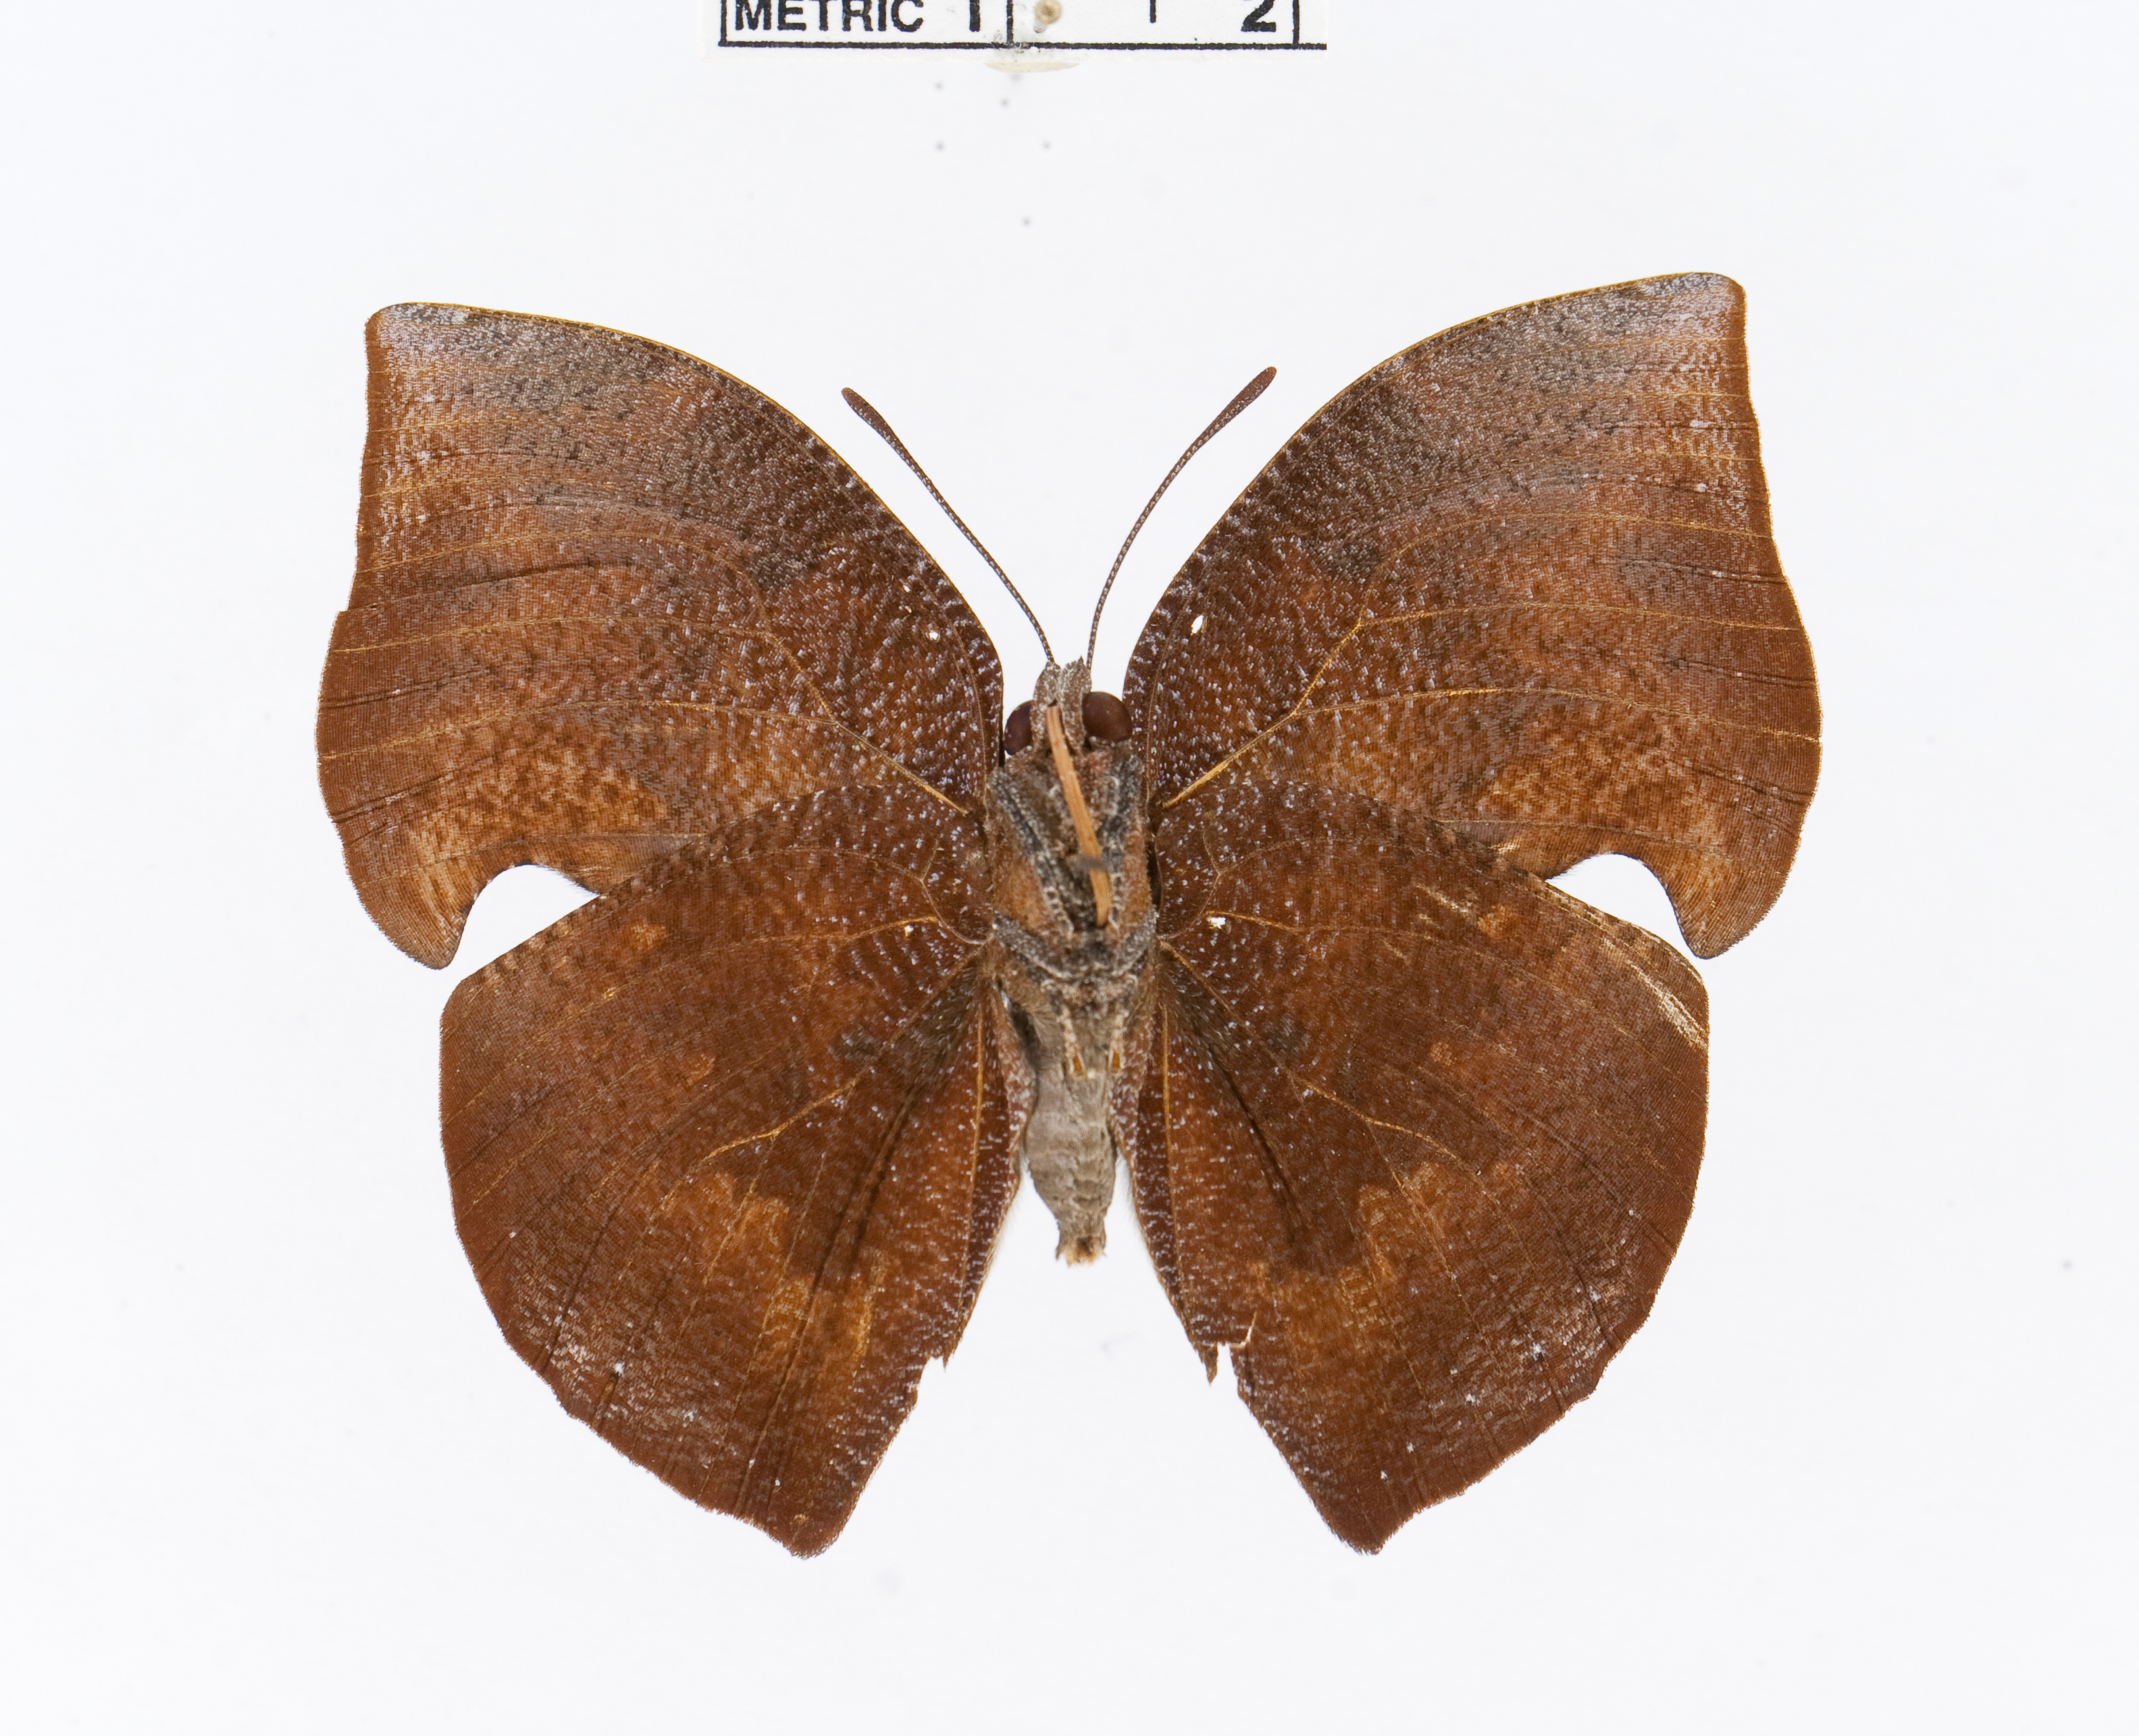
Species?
Memphis polycarmes
